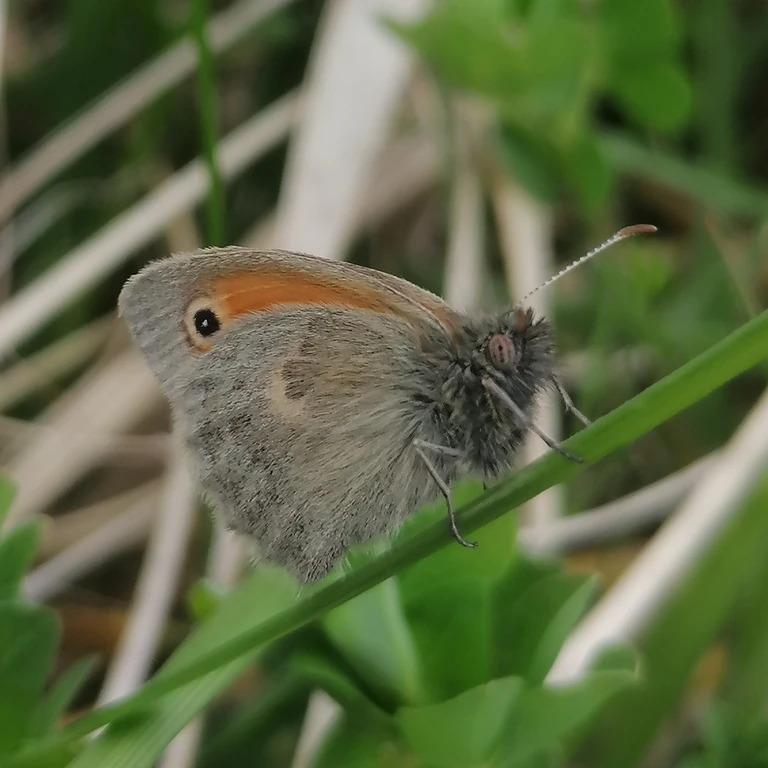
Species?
Coenonympha pamphilus
